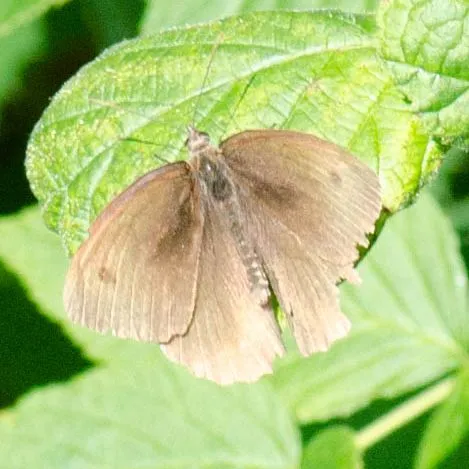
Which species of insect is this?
Maniola jurtina
